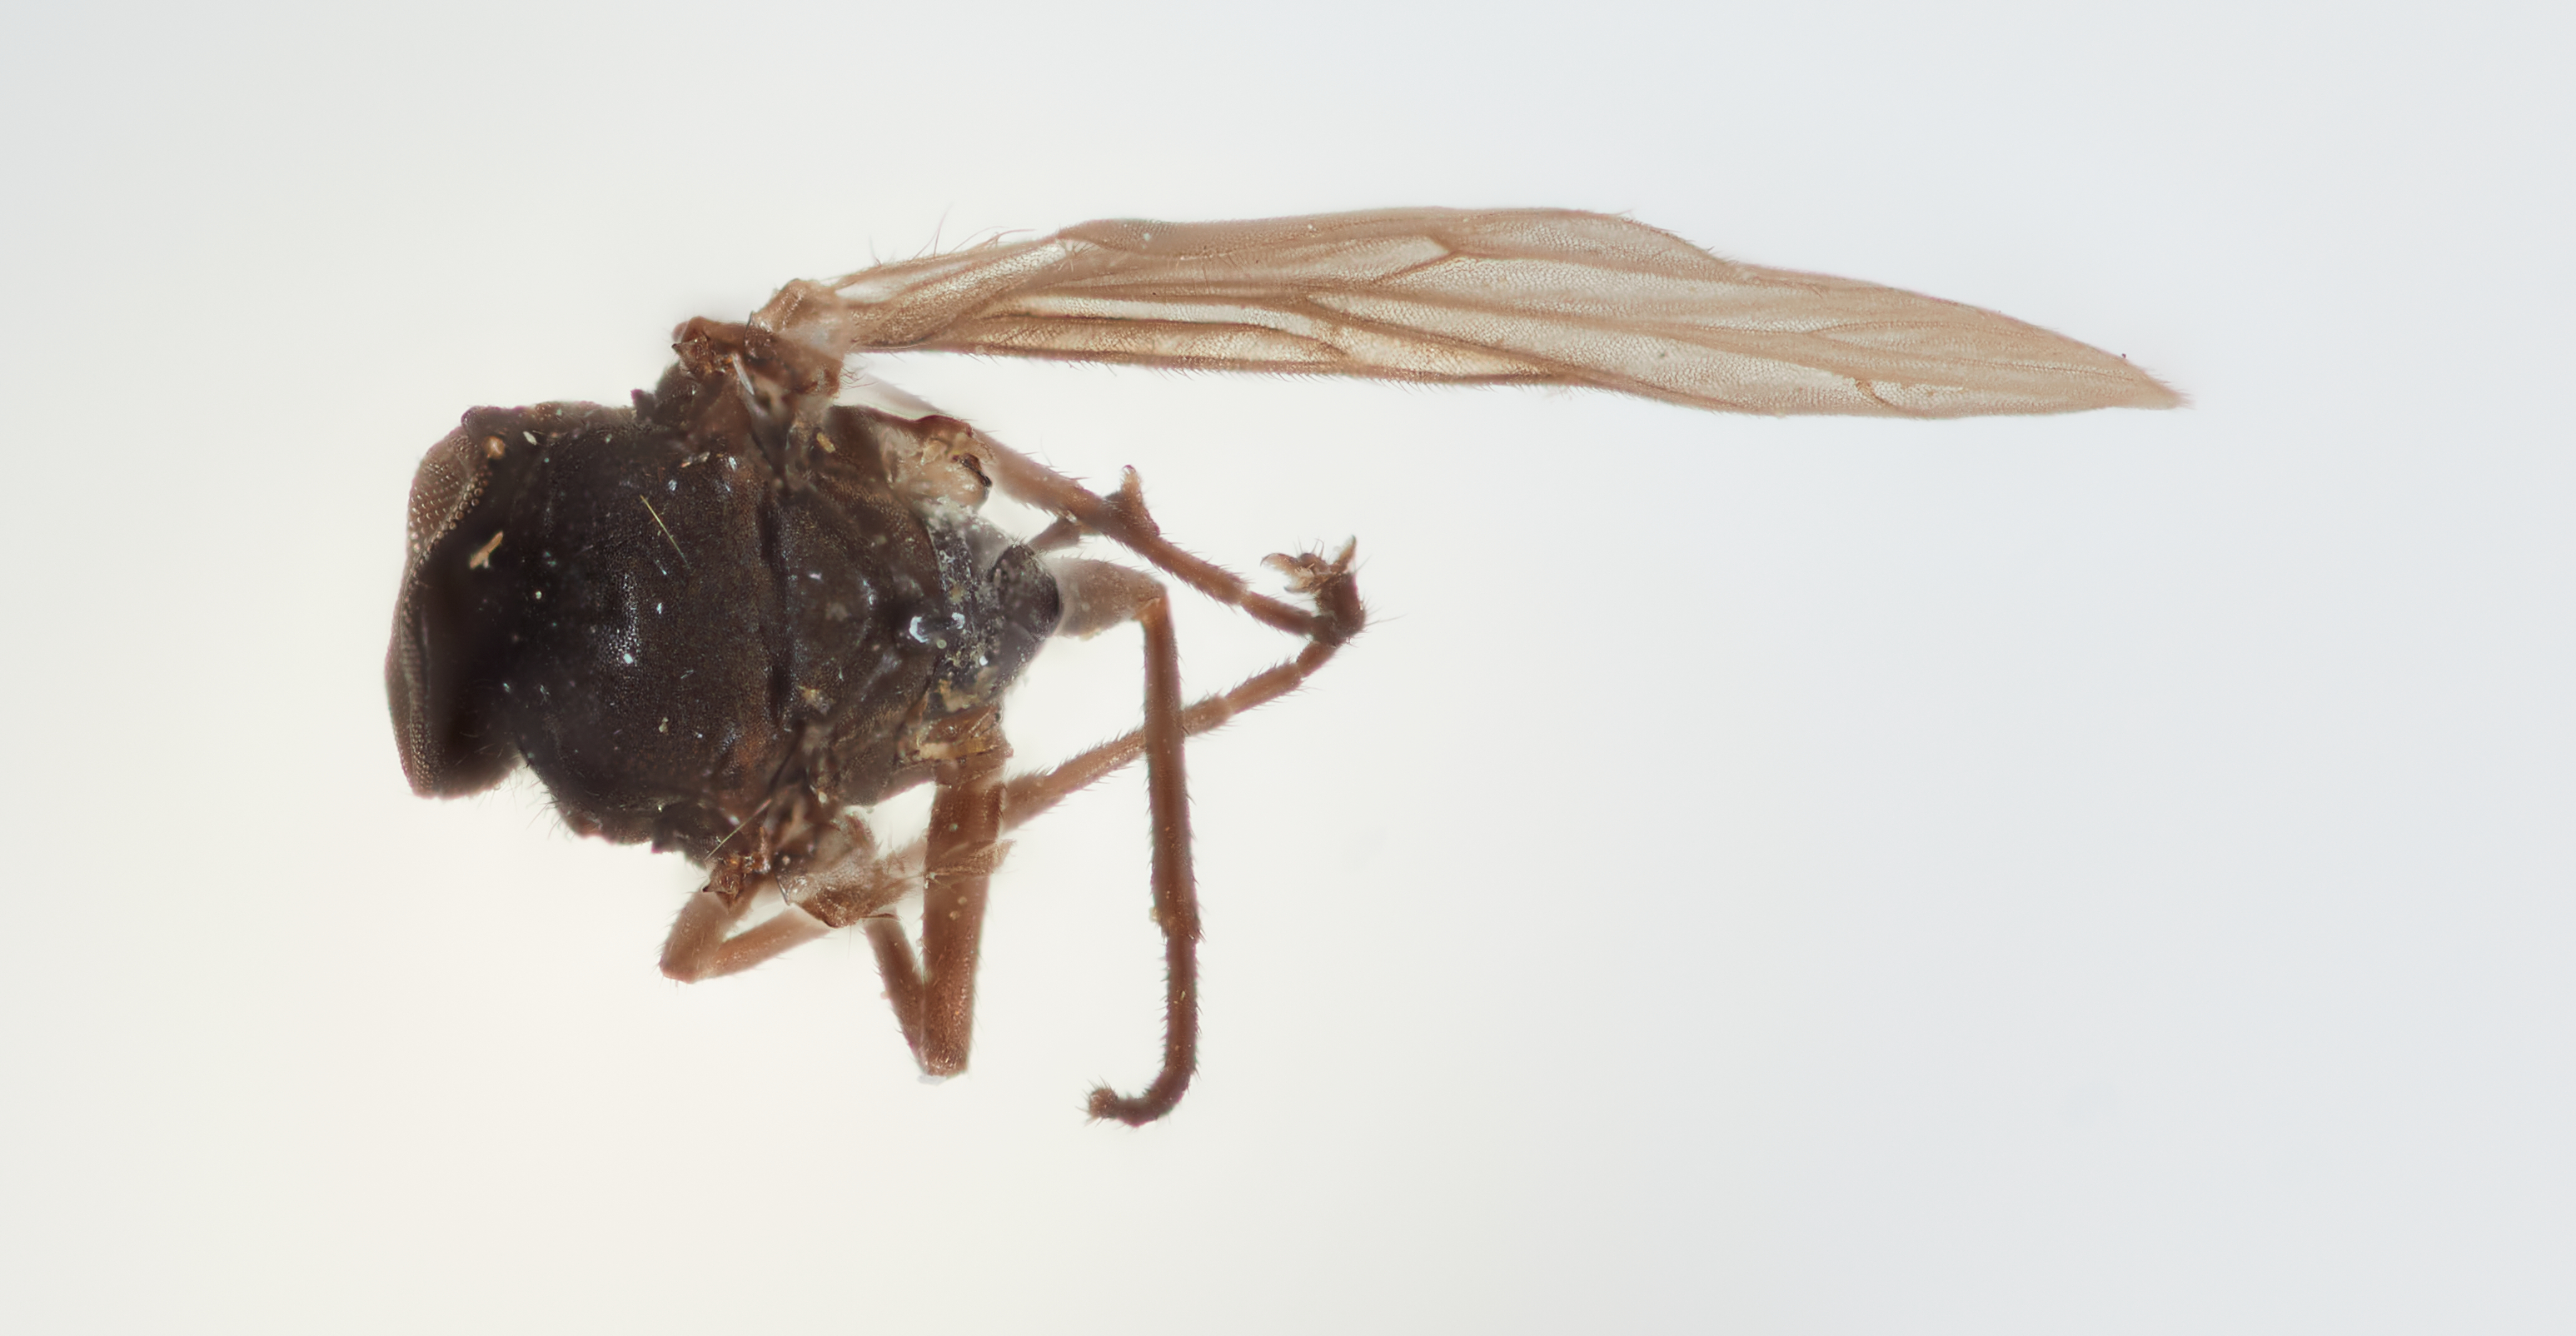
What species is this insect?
Hilarimorpha bumulla
